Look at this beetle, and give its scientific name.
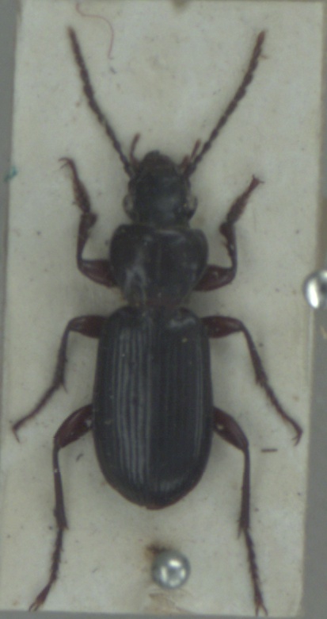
Pterostichus macer
